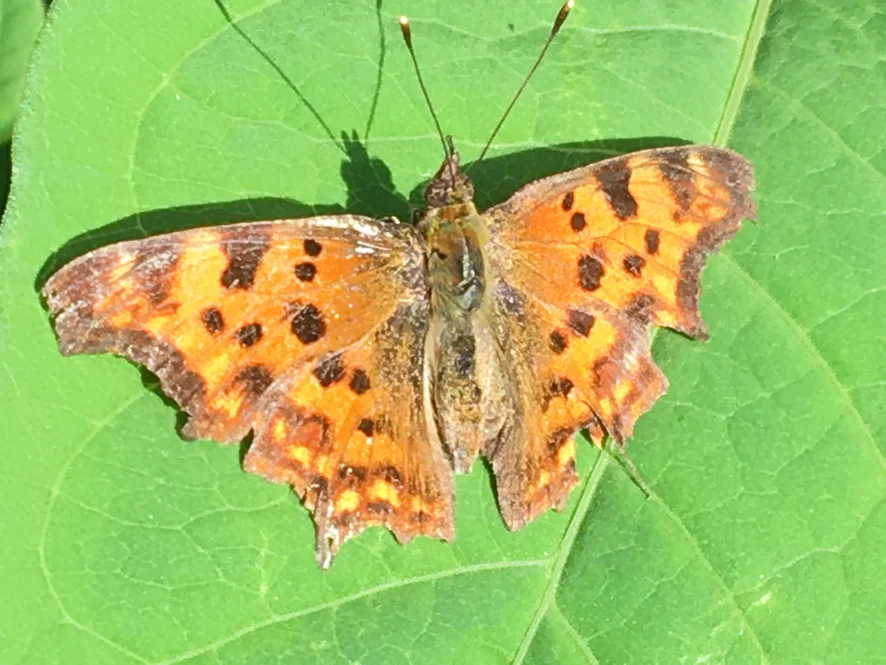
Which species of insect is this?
Polygonia c-album
